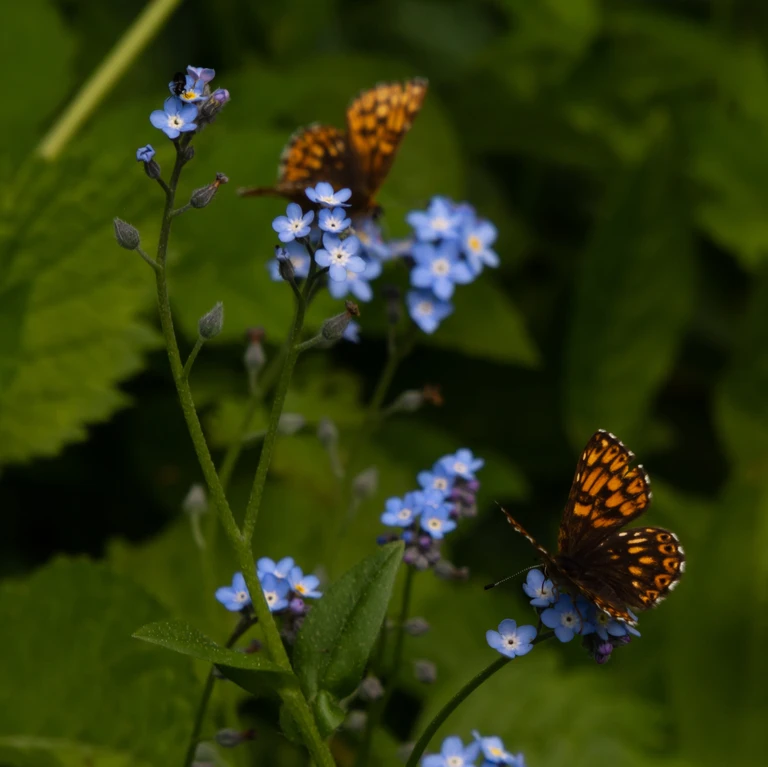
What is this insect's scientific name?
Hamearis lucina
